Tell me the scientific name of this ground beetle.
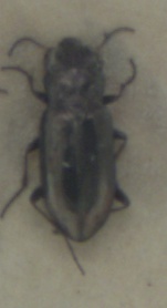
Notiophilus biguttatus
